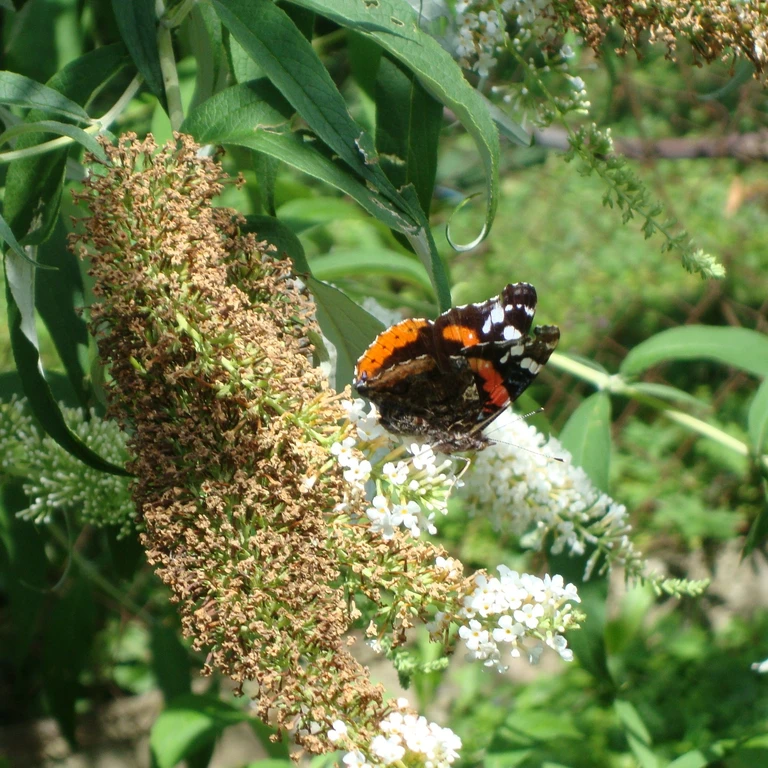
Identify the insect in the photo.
Vanessa atalanta
